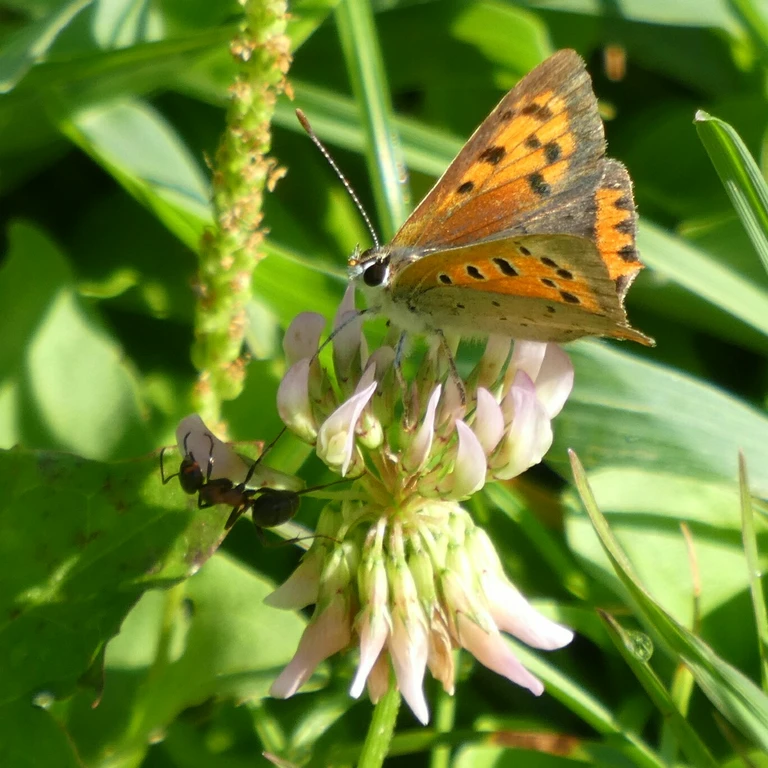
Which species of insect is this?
Lycaena phlaeas
